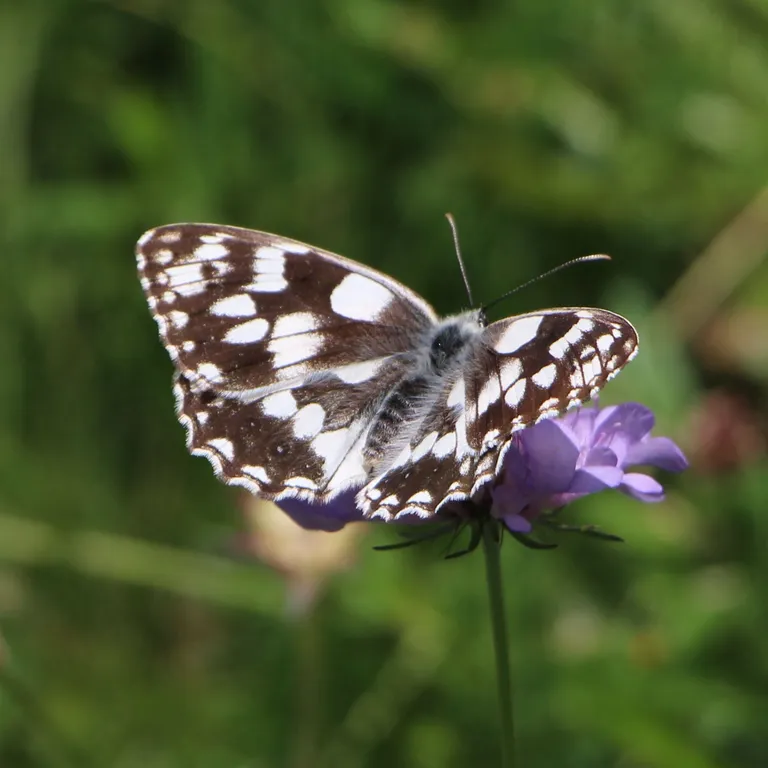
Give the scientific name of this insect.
Melanargia galathea
